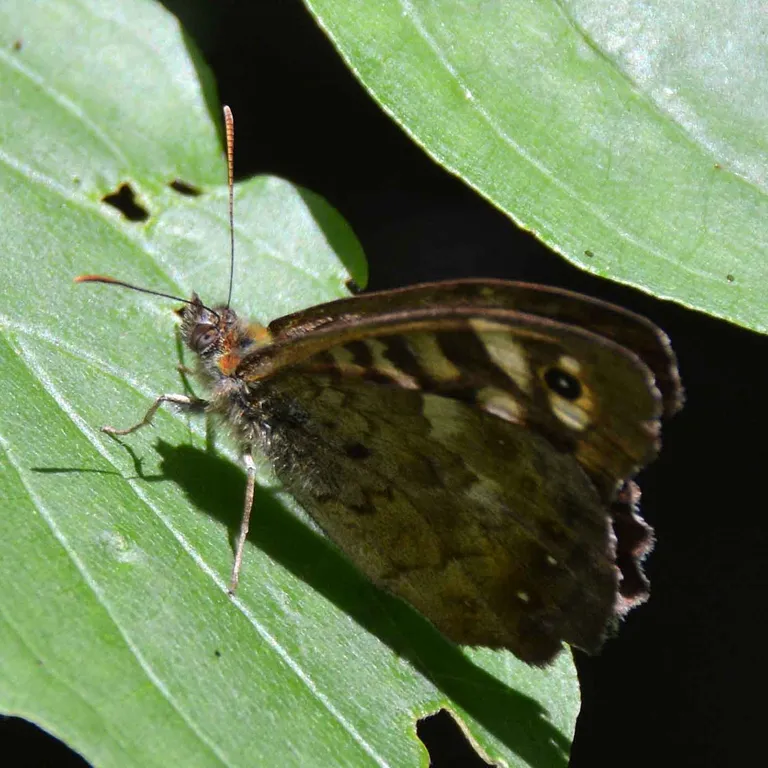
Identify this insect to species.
Pararge aegeria
